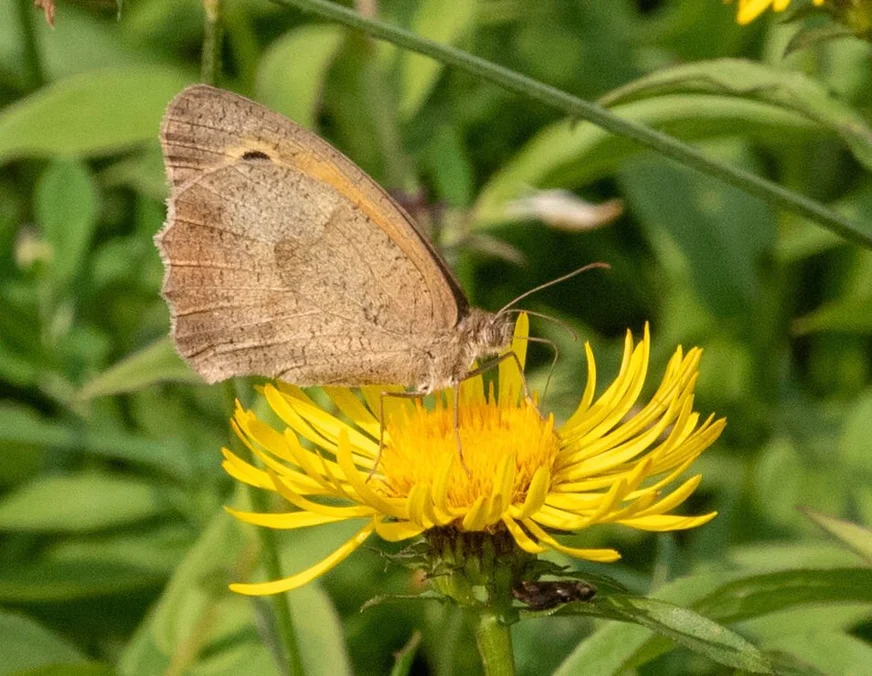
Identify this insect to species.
Maniola jurtina
